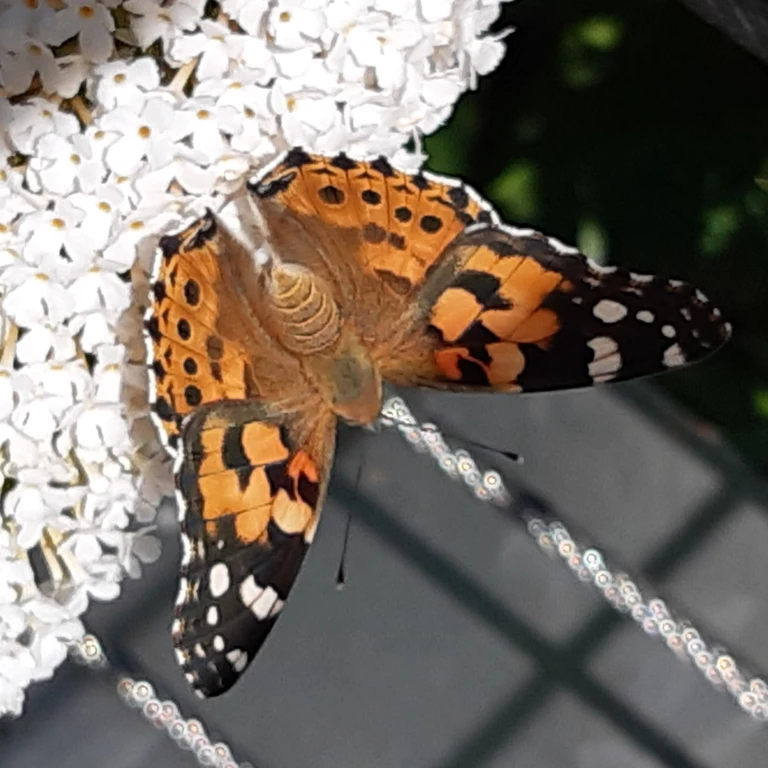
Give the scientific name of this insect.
Vanessa cardui
